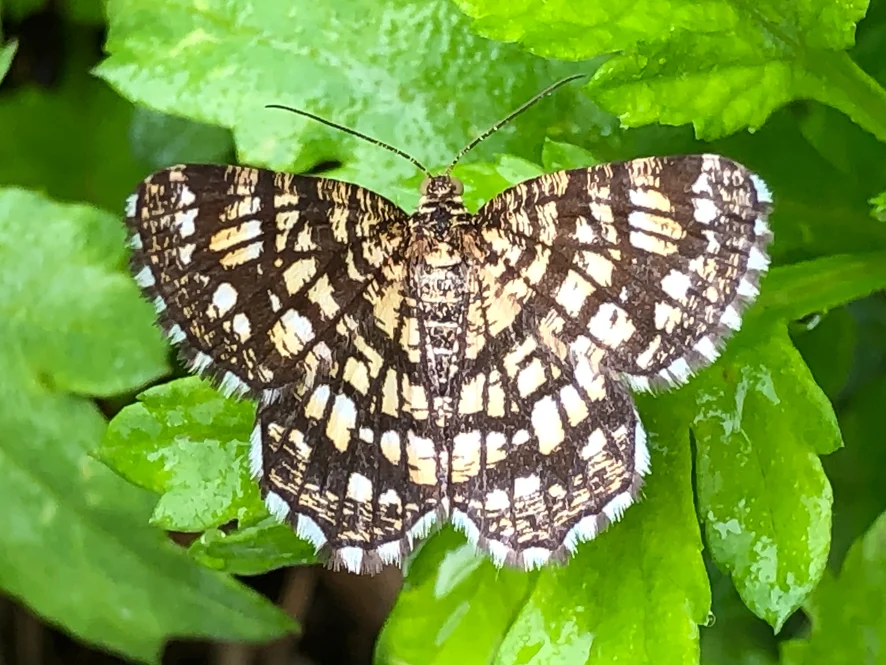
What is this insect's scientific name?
Chiasmia clathrata
